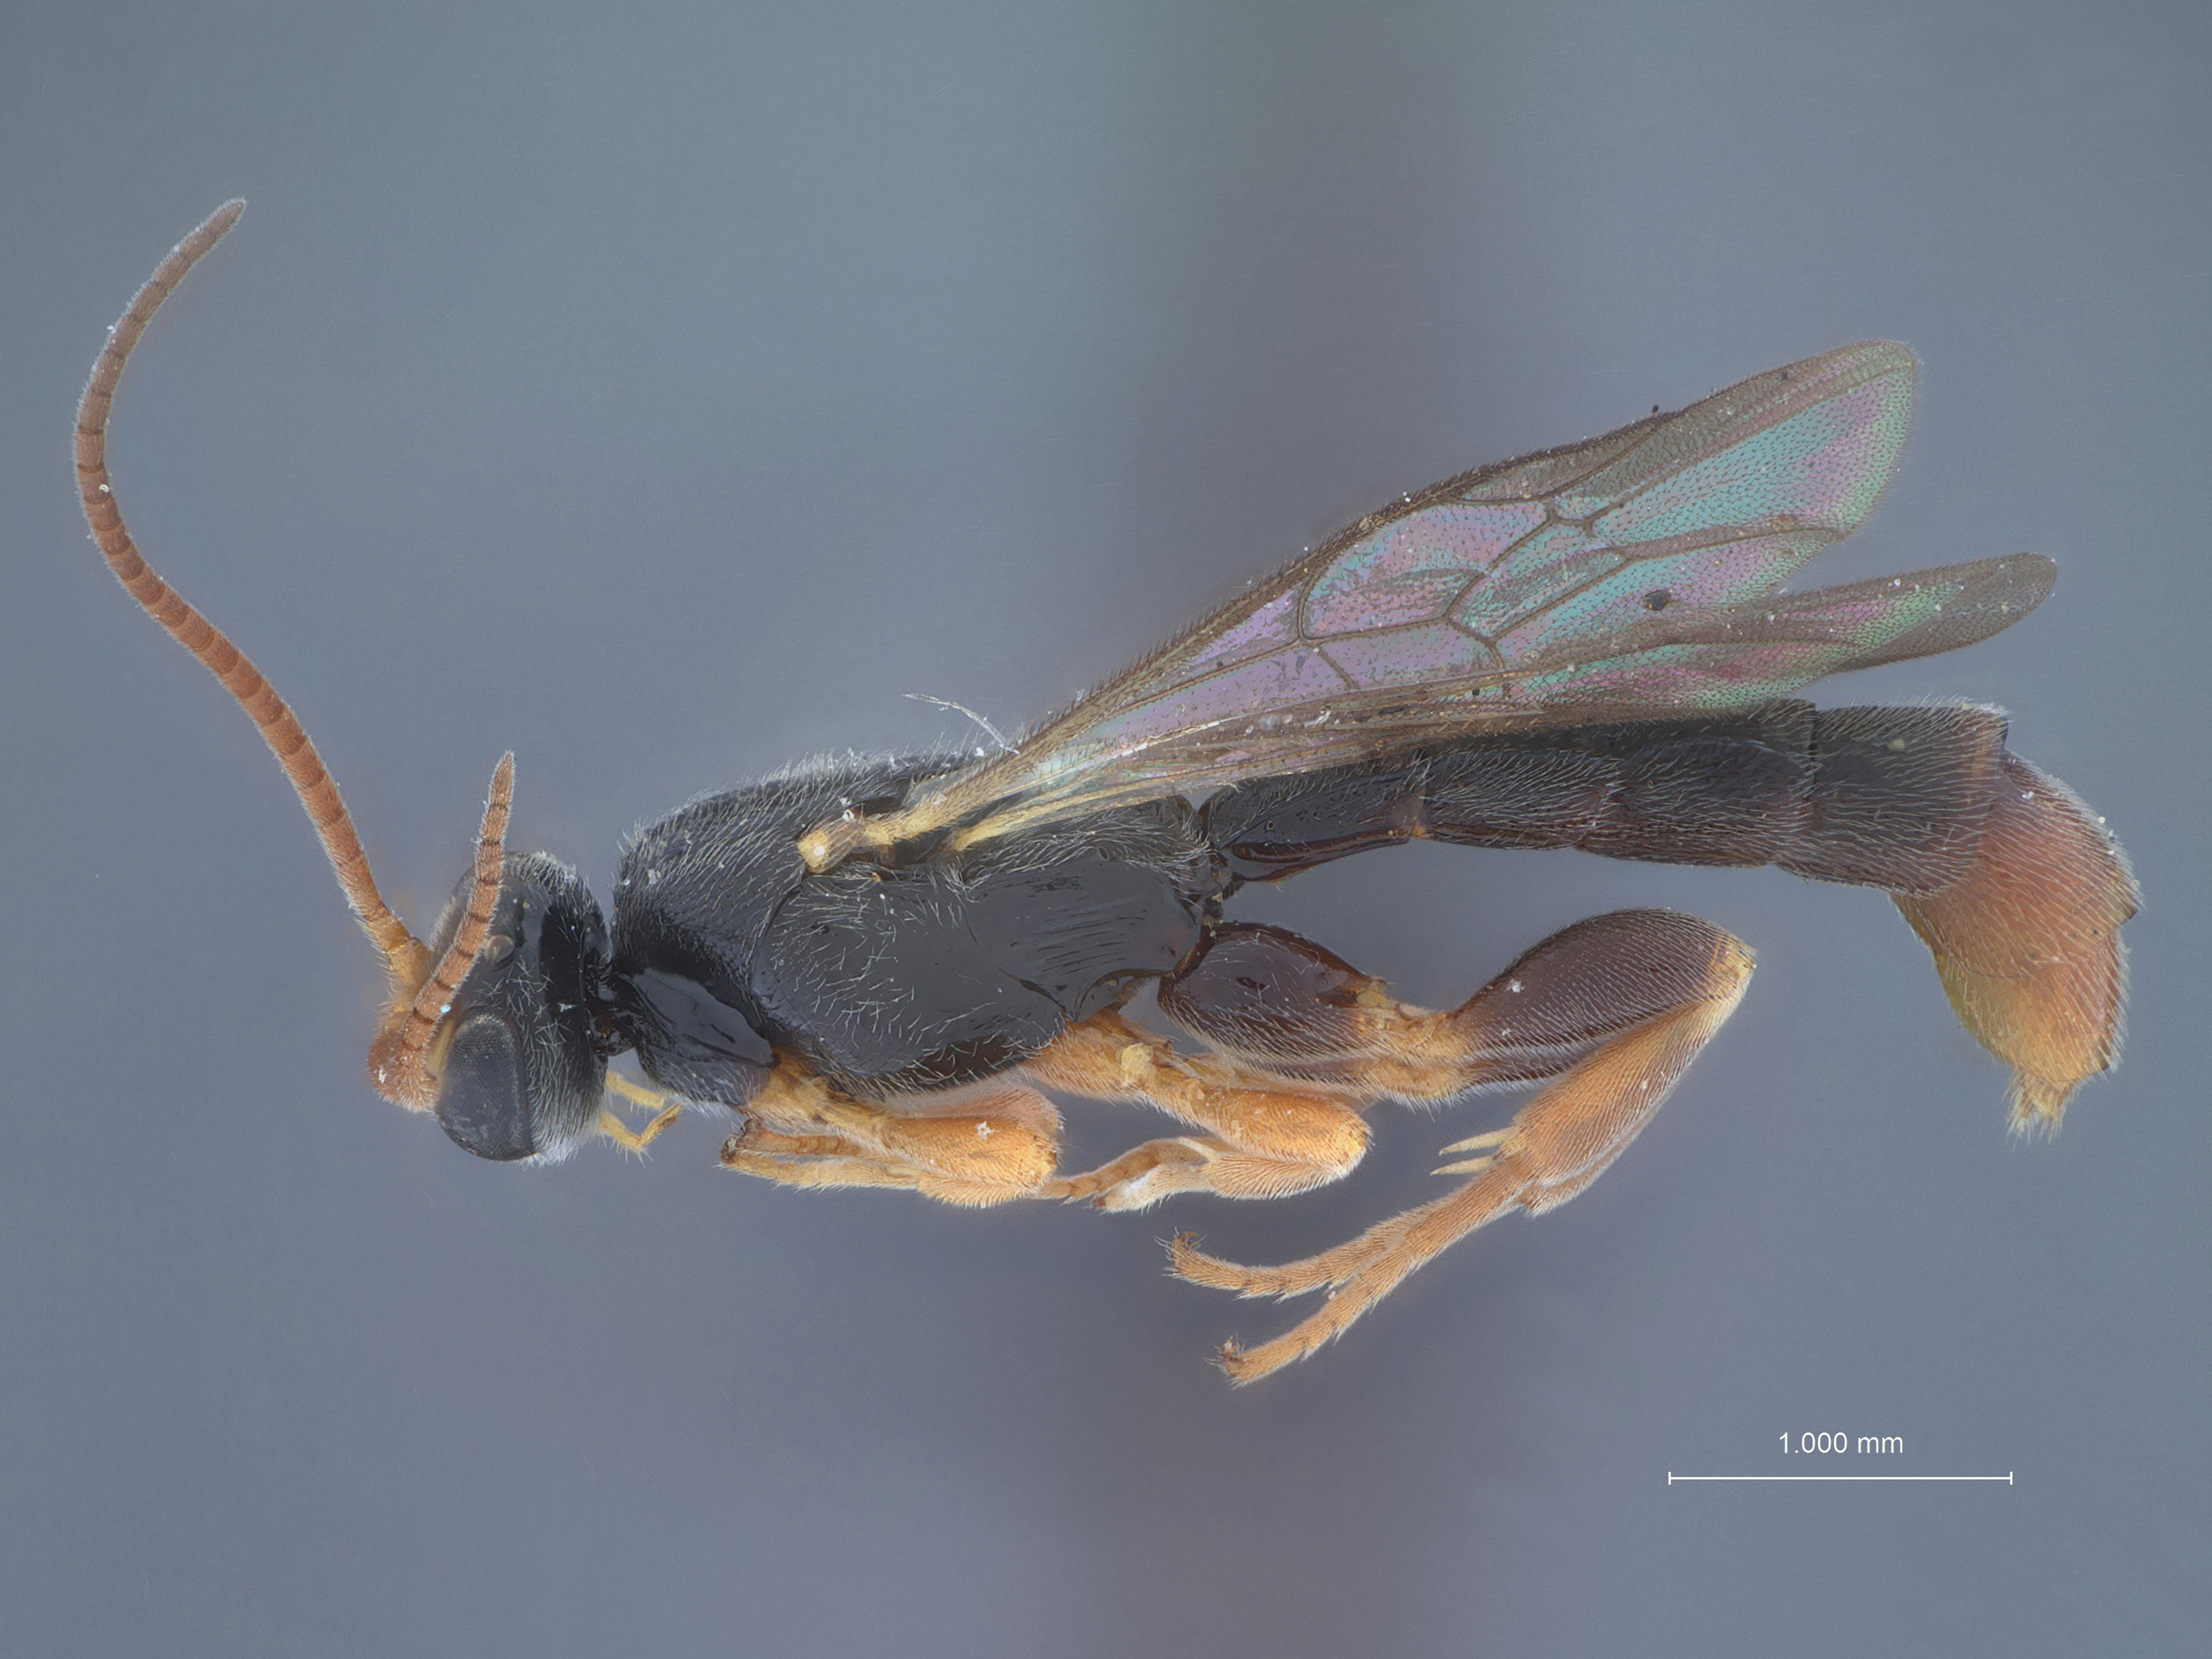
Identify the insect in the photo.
Trieces calvatus
